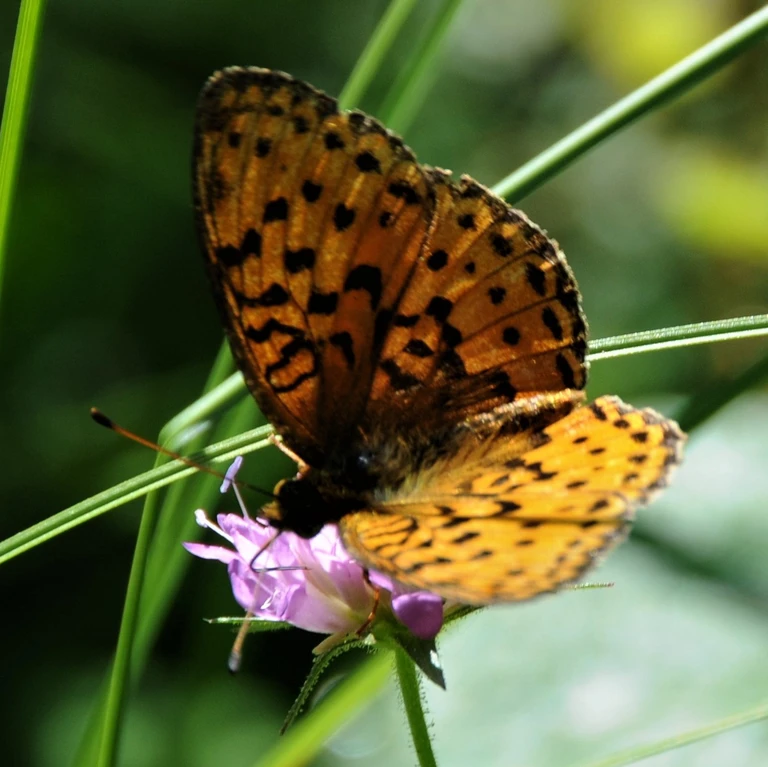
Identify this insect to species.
Brenthis daphne
